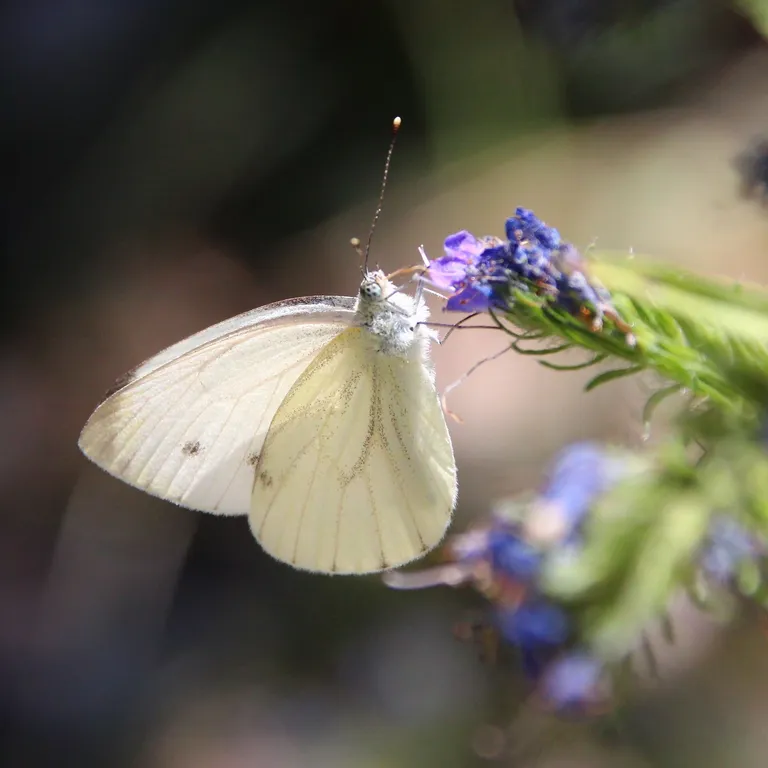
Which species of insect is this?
Pieris napi
